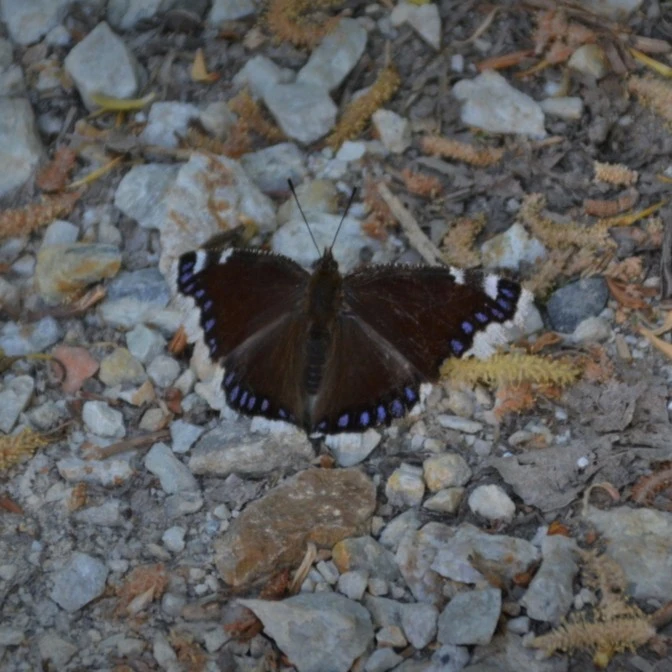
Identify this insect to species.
Nymphalis antiopa
